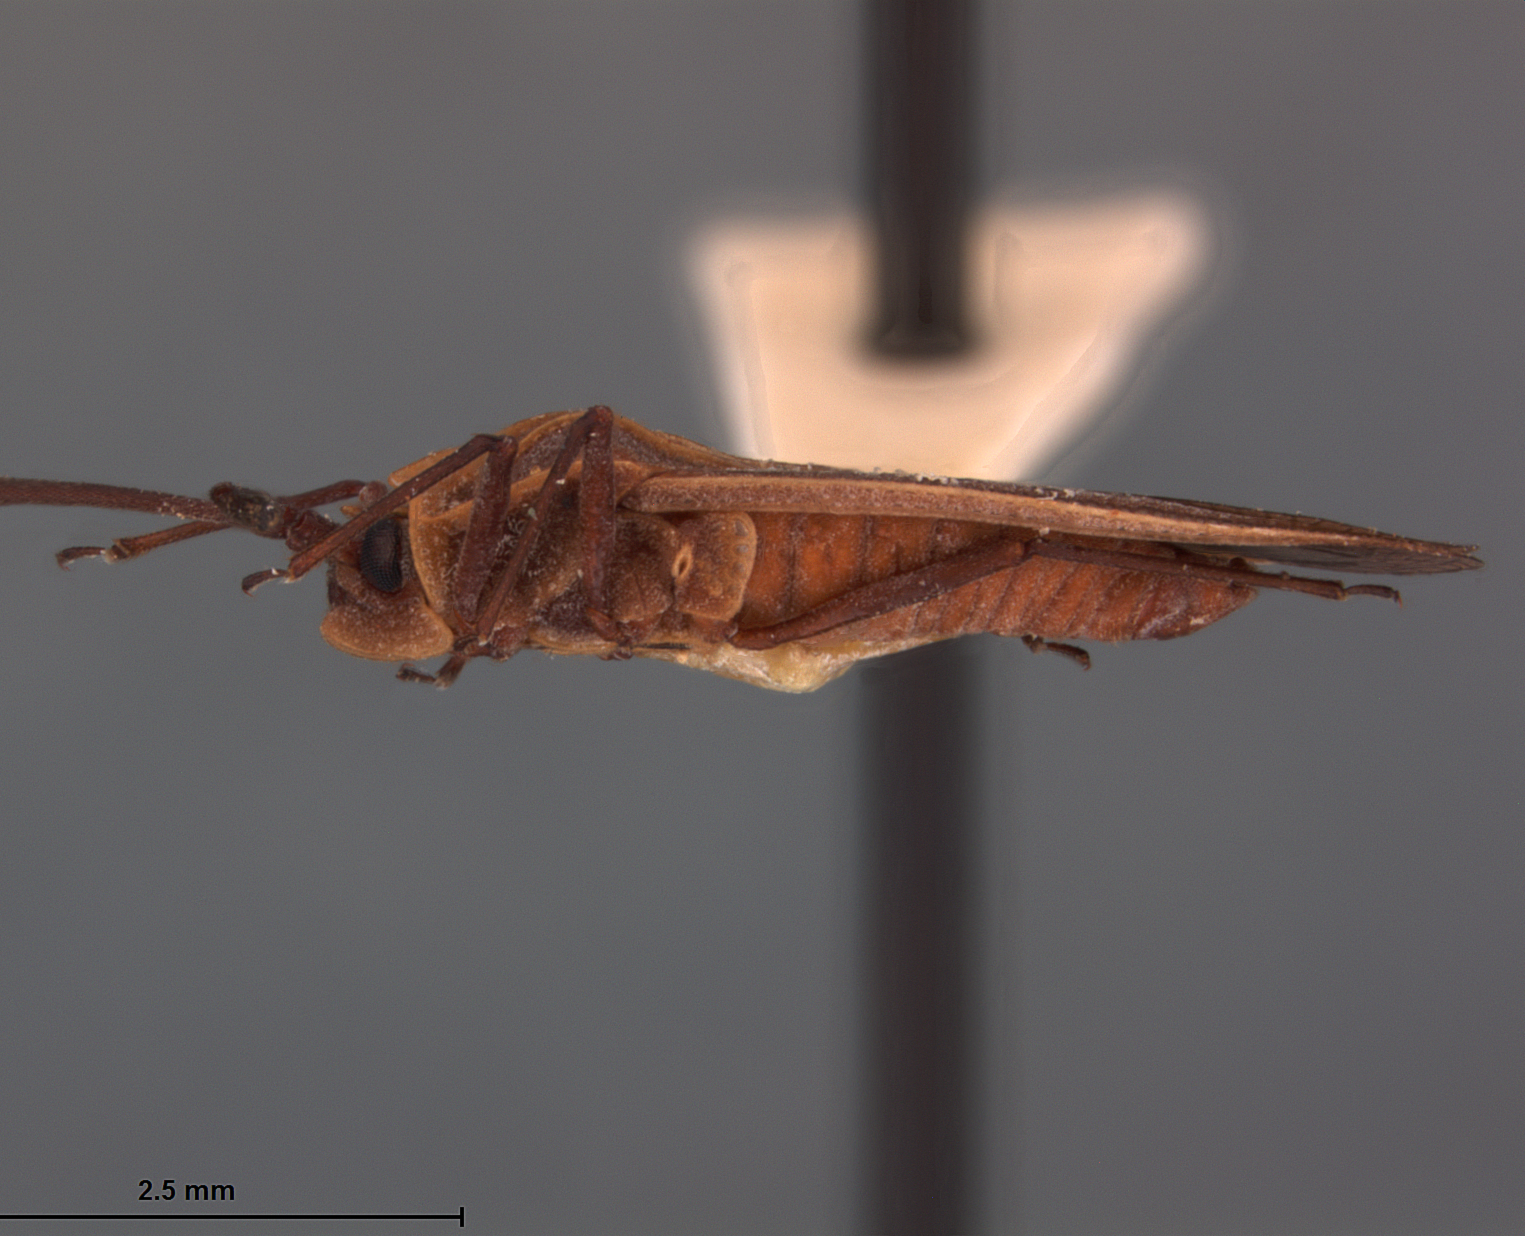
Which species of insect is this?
Teleonemia molinae
